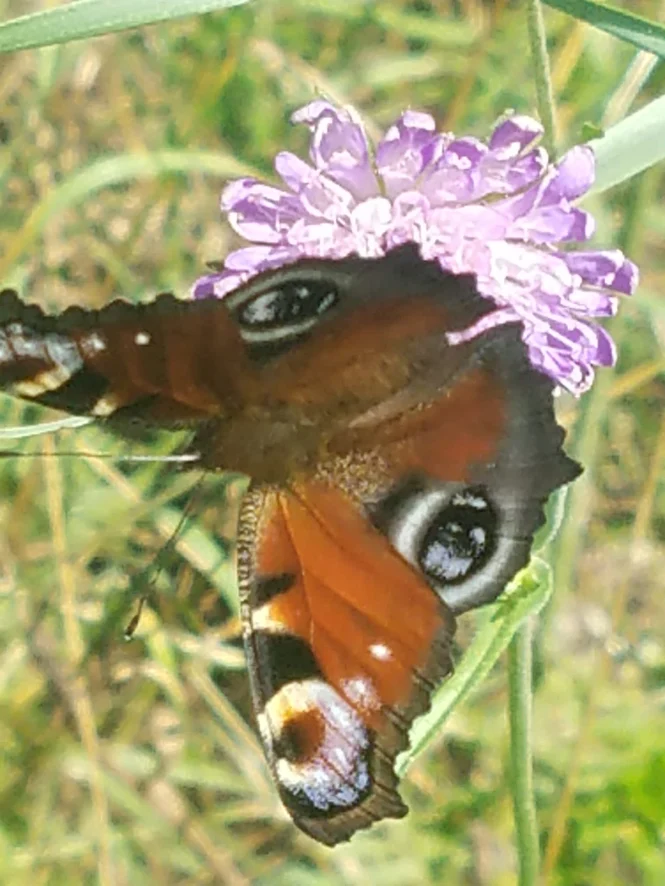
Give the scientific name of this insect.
Aglais io
